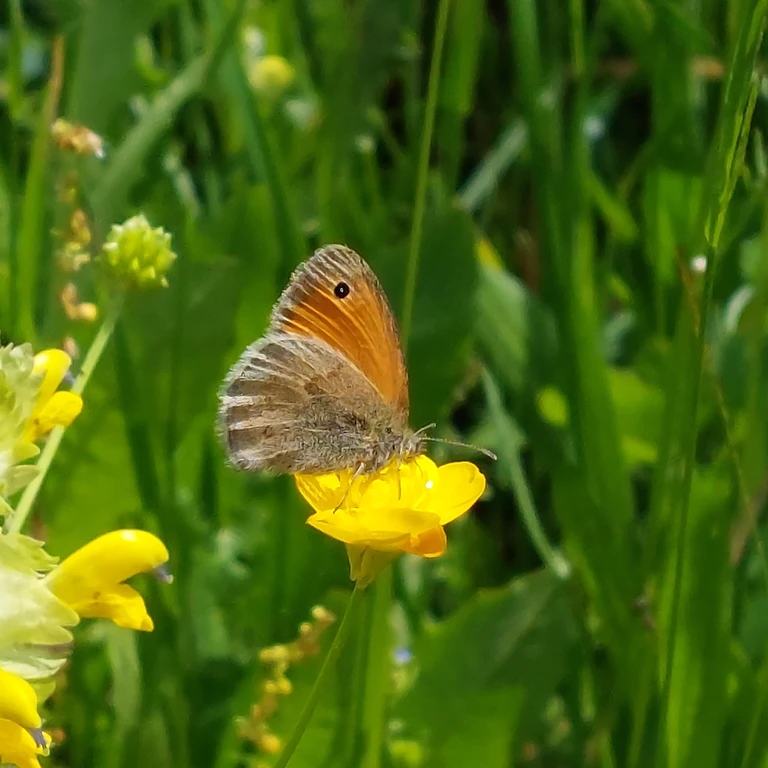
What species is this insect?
Coenonympha pamphilus
